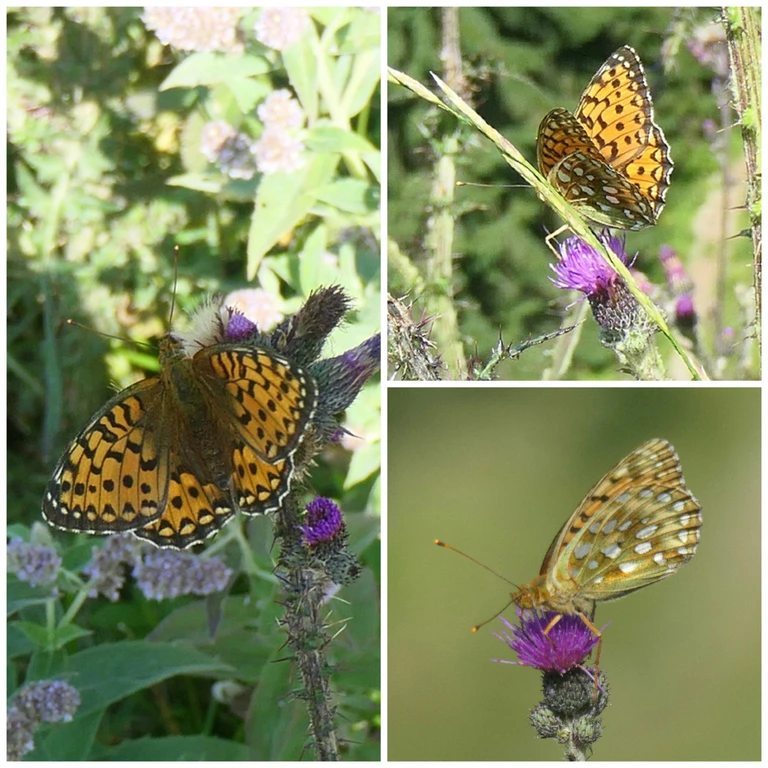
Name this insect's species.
Speyeria aglaja
